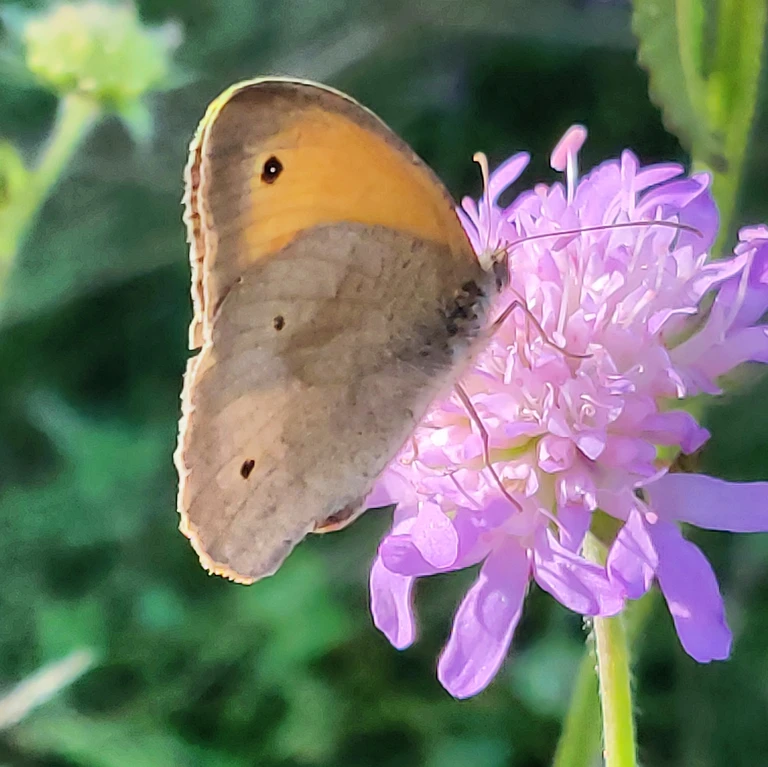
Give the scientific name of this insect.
Maniola jurtina
